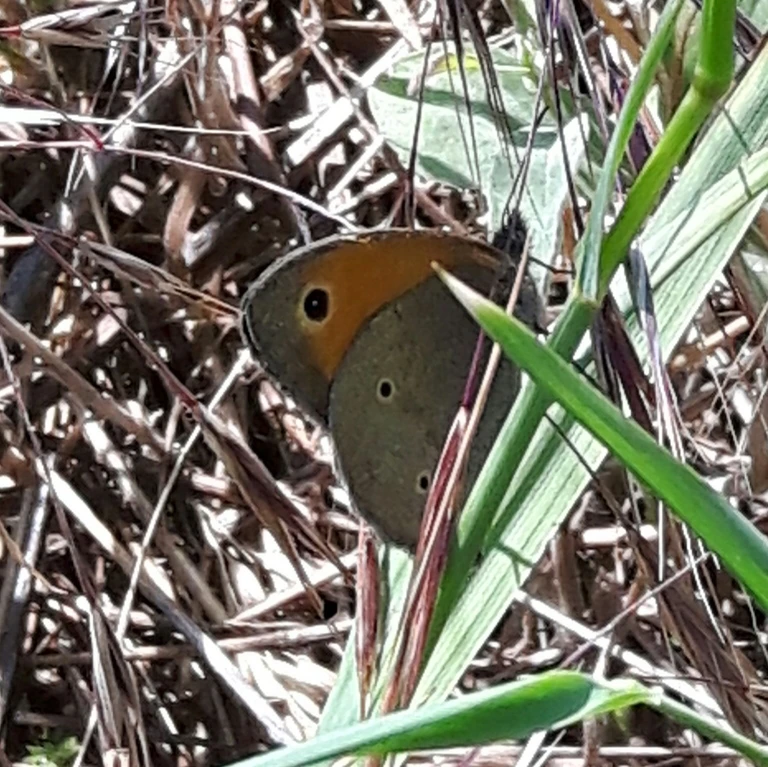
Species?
Maniola jurtina
